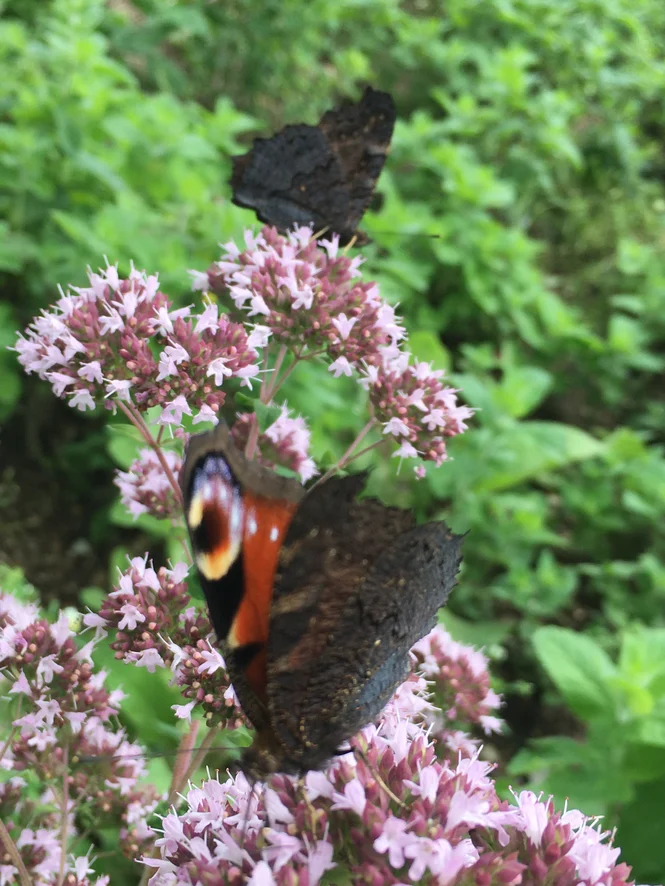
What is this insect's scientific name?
Aglais io
